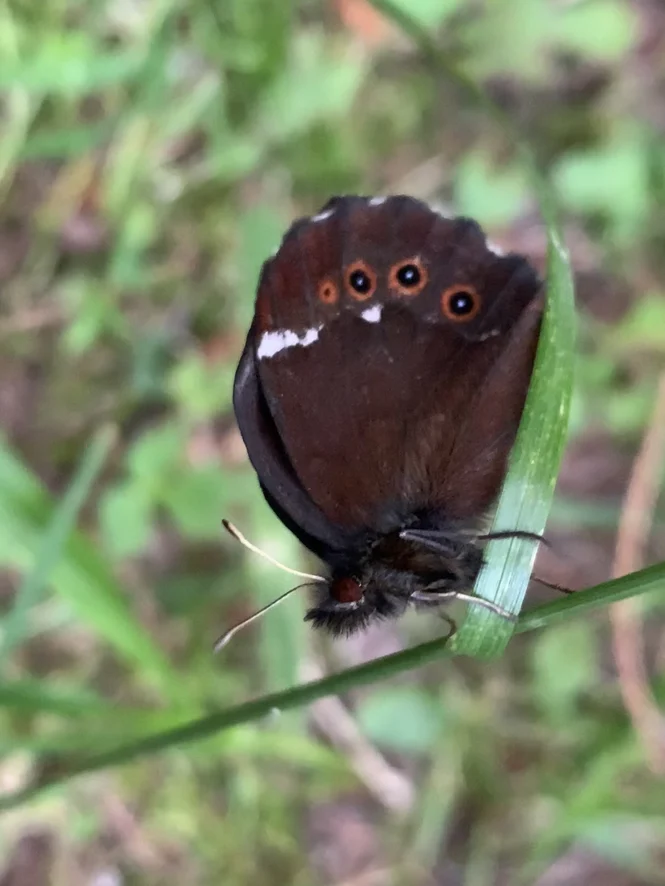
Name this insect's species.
Erebia ligea
